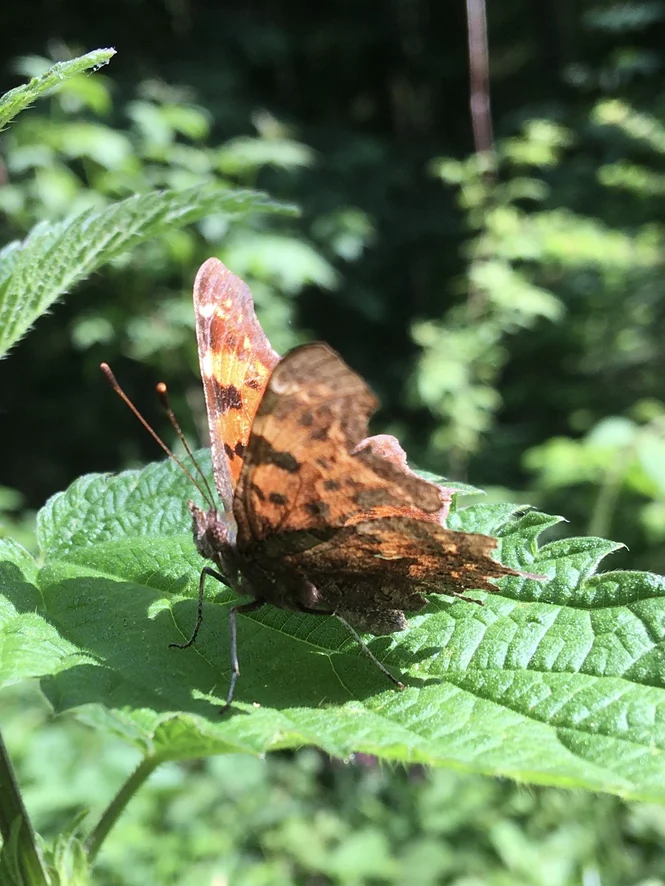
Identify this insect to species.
Polygonia c-album
